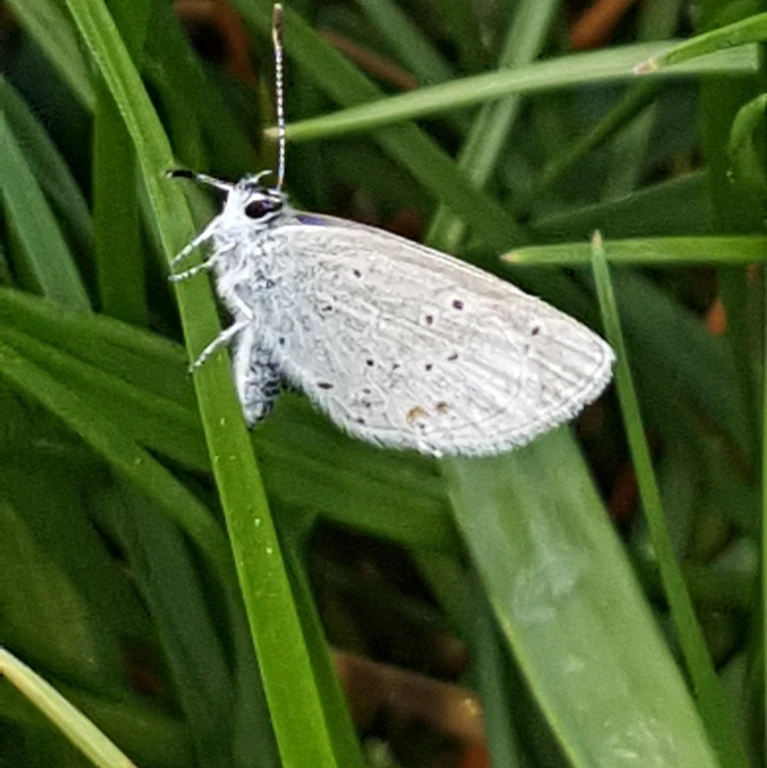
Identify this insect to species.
Cupido argiades (also Elkalyce argiades)
